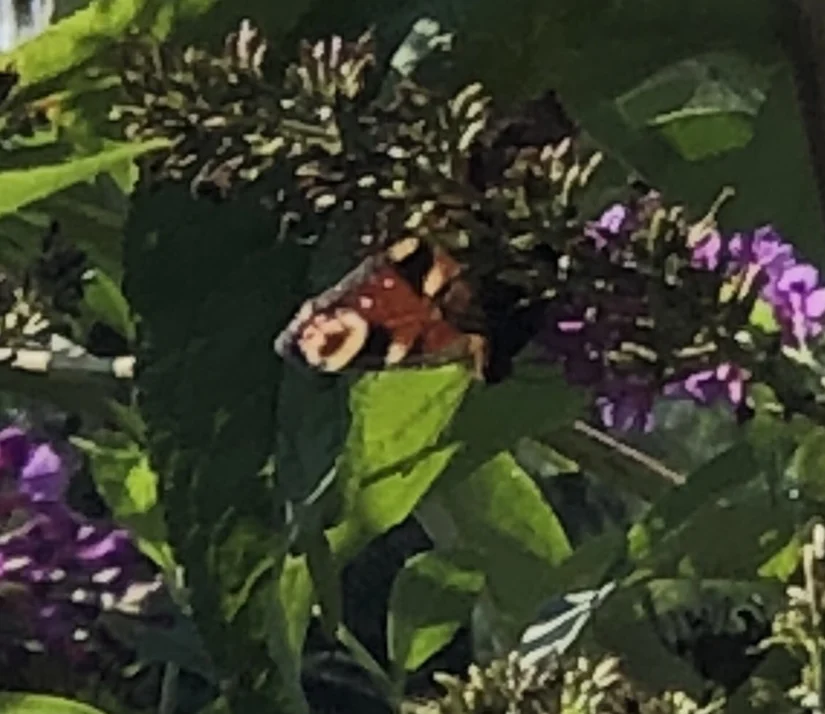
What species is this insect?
Aglais io
